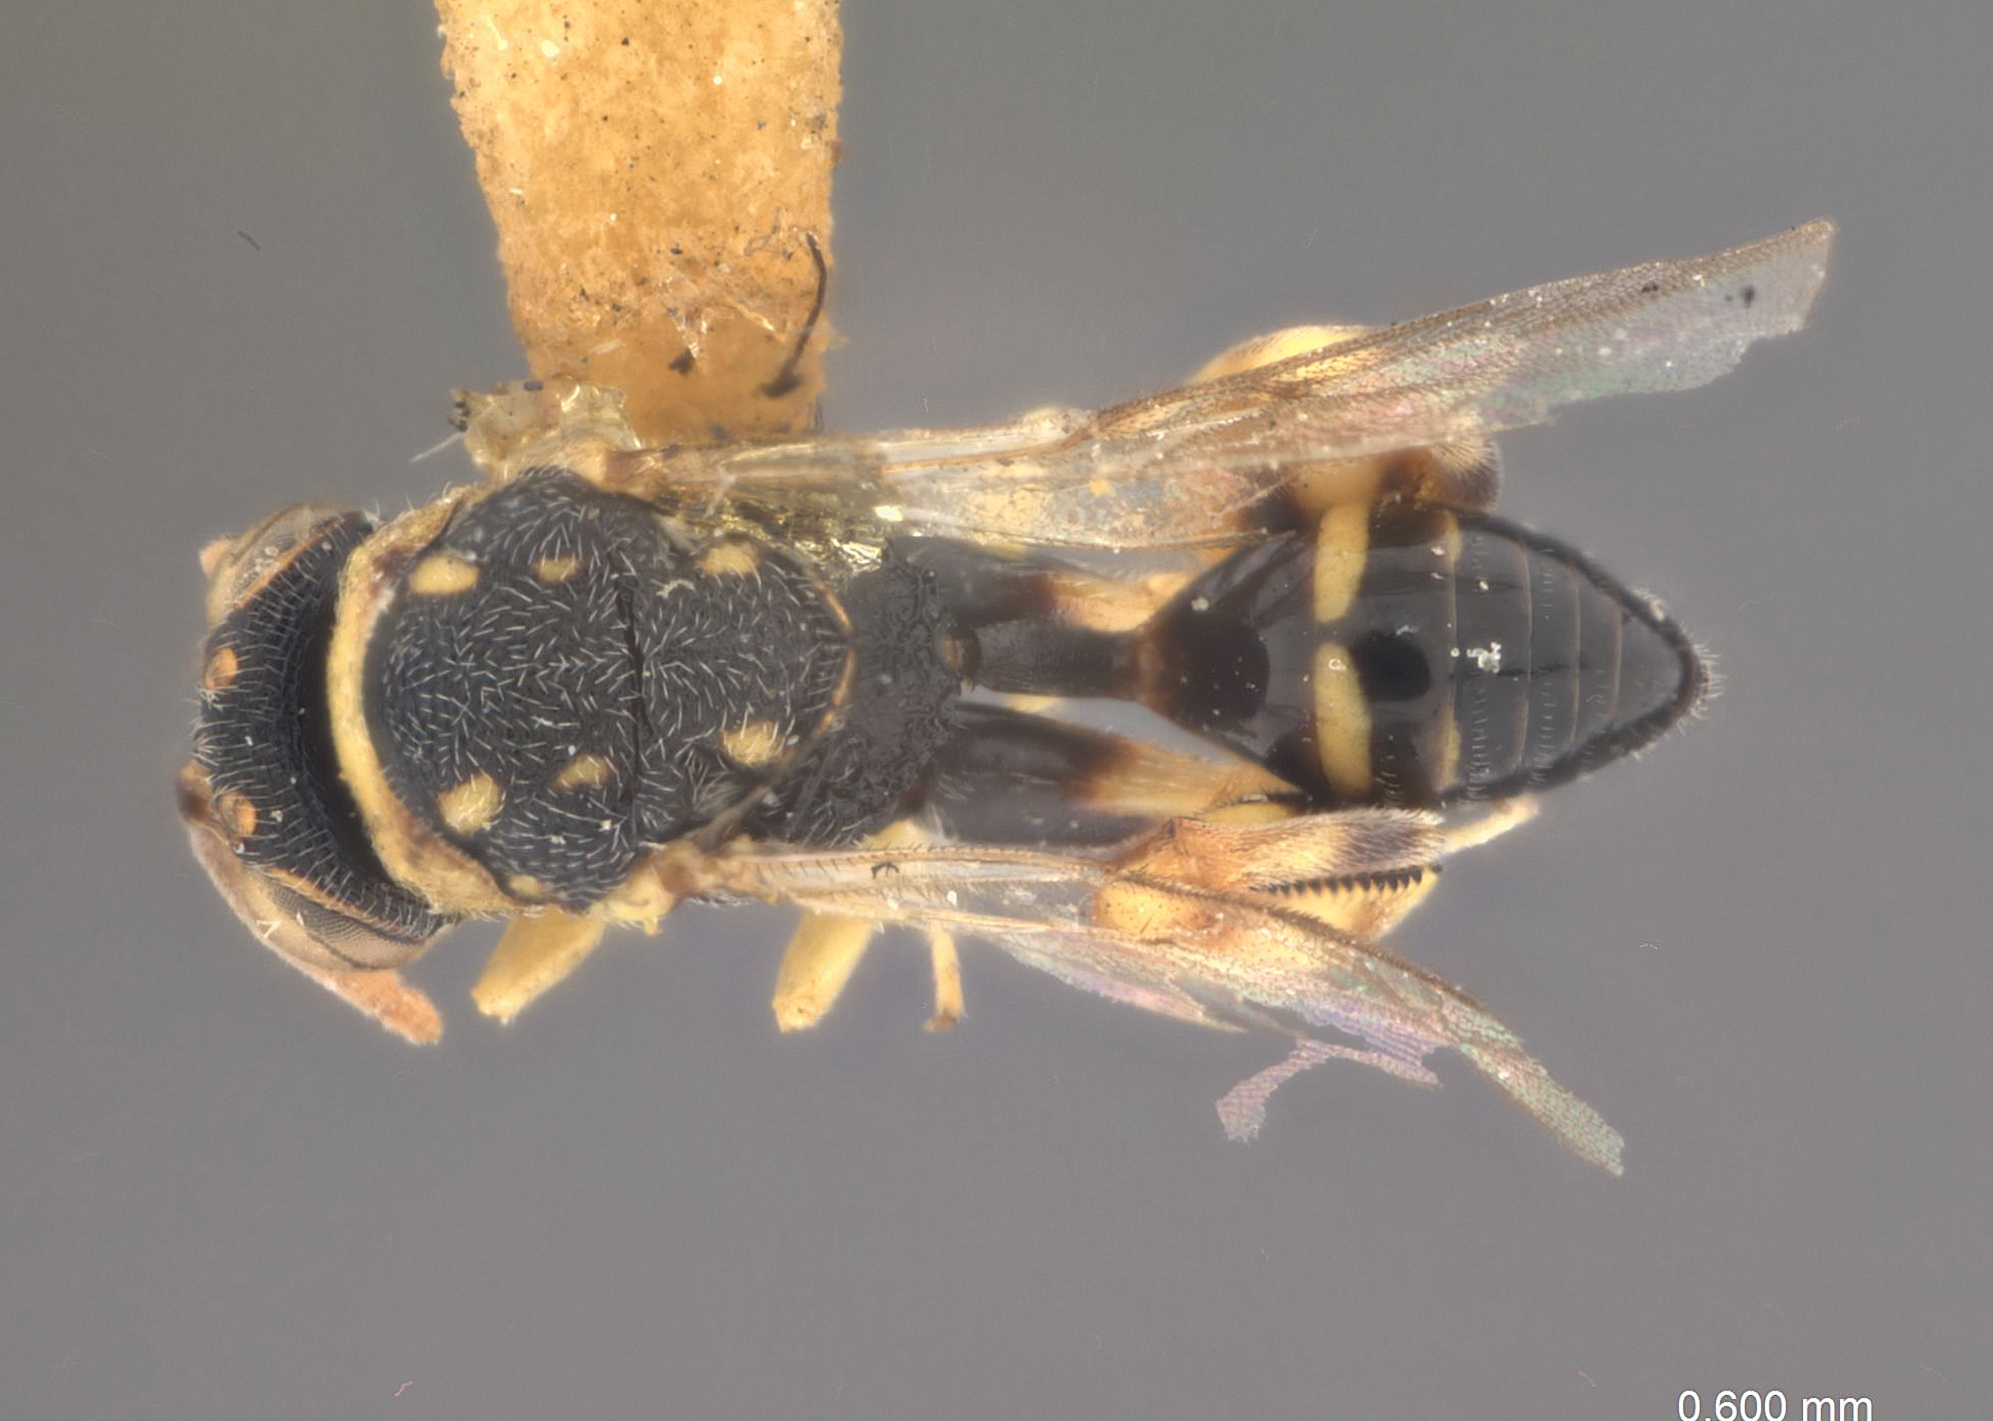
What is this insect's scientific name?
Spilochalcis leptis
